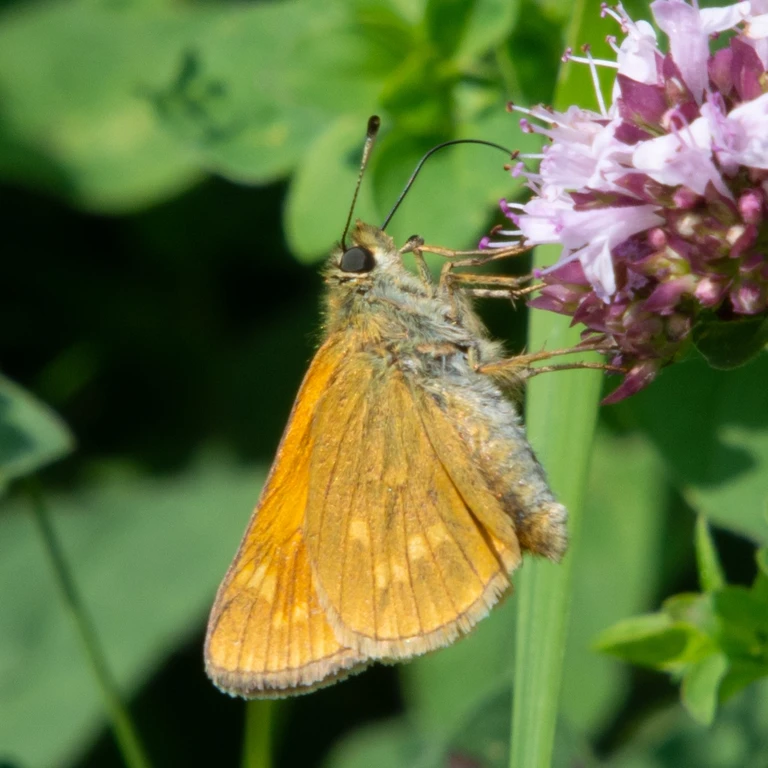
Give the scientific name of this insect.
Ochlodes sylvanus (also Ochlodes venata)
